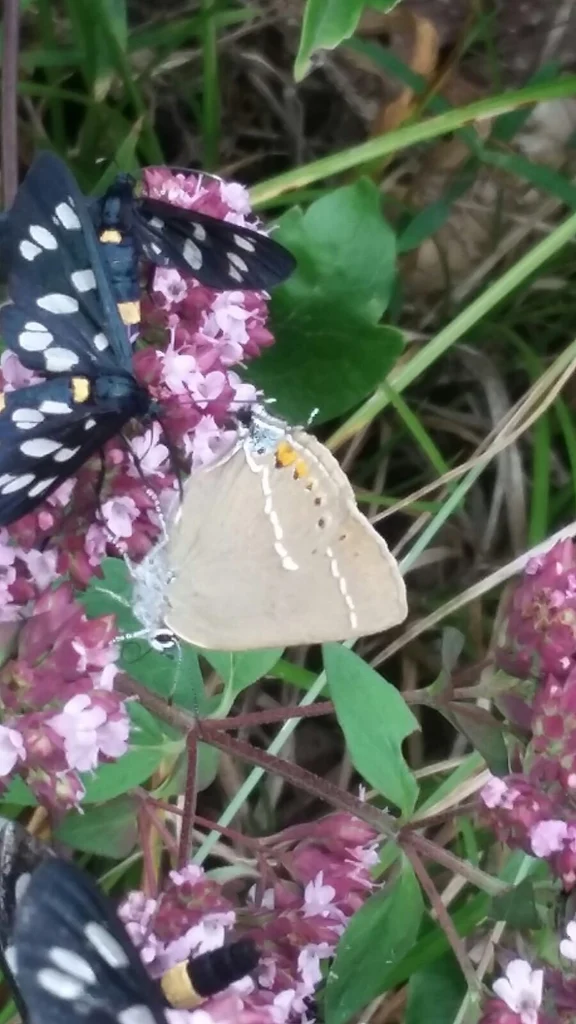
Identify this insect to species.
Satyrium spini (also Tuttiola spini)
